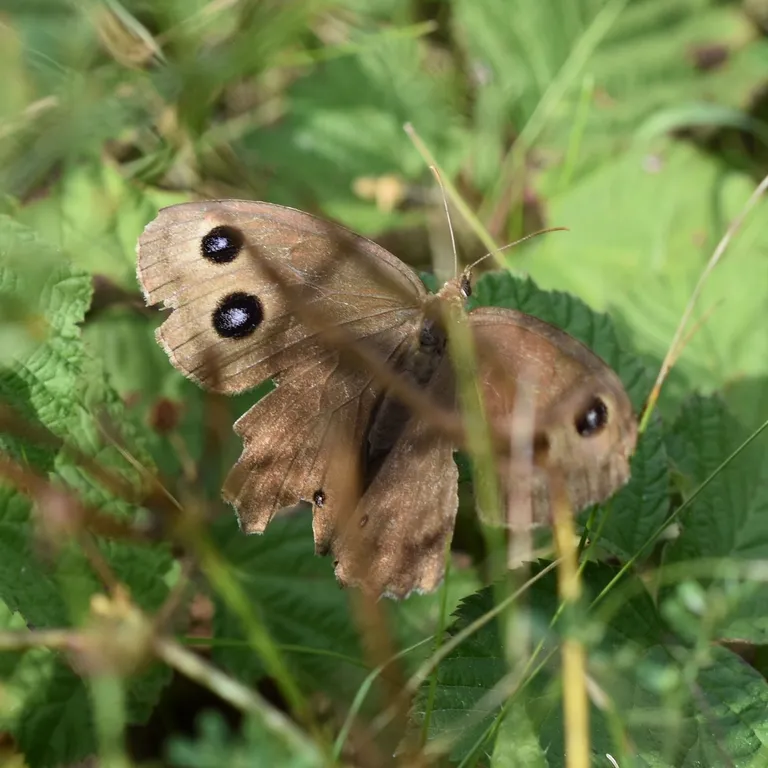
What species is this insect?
Minois dryas
